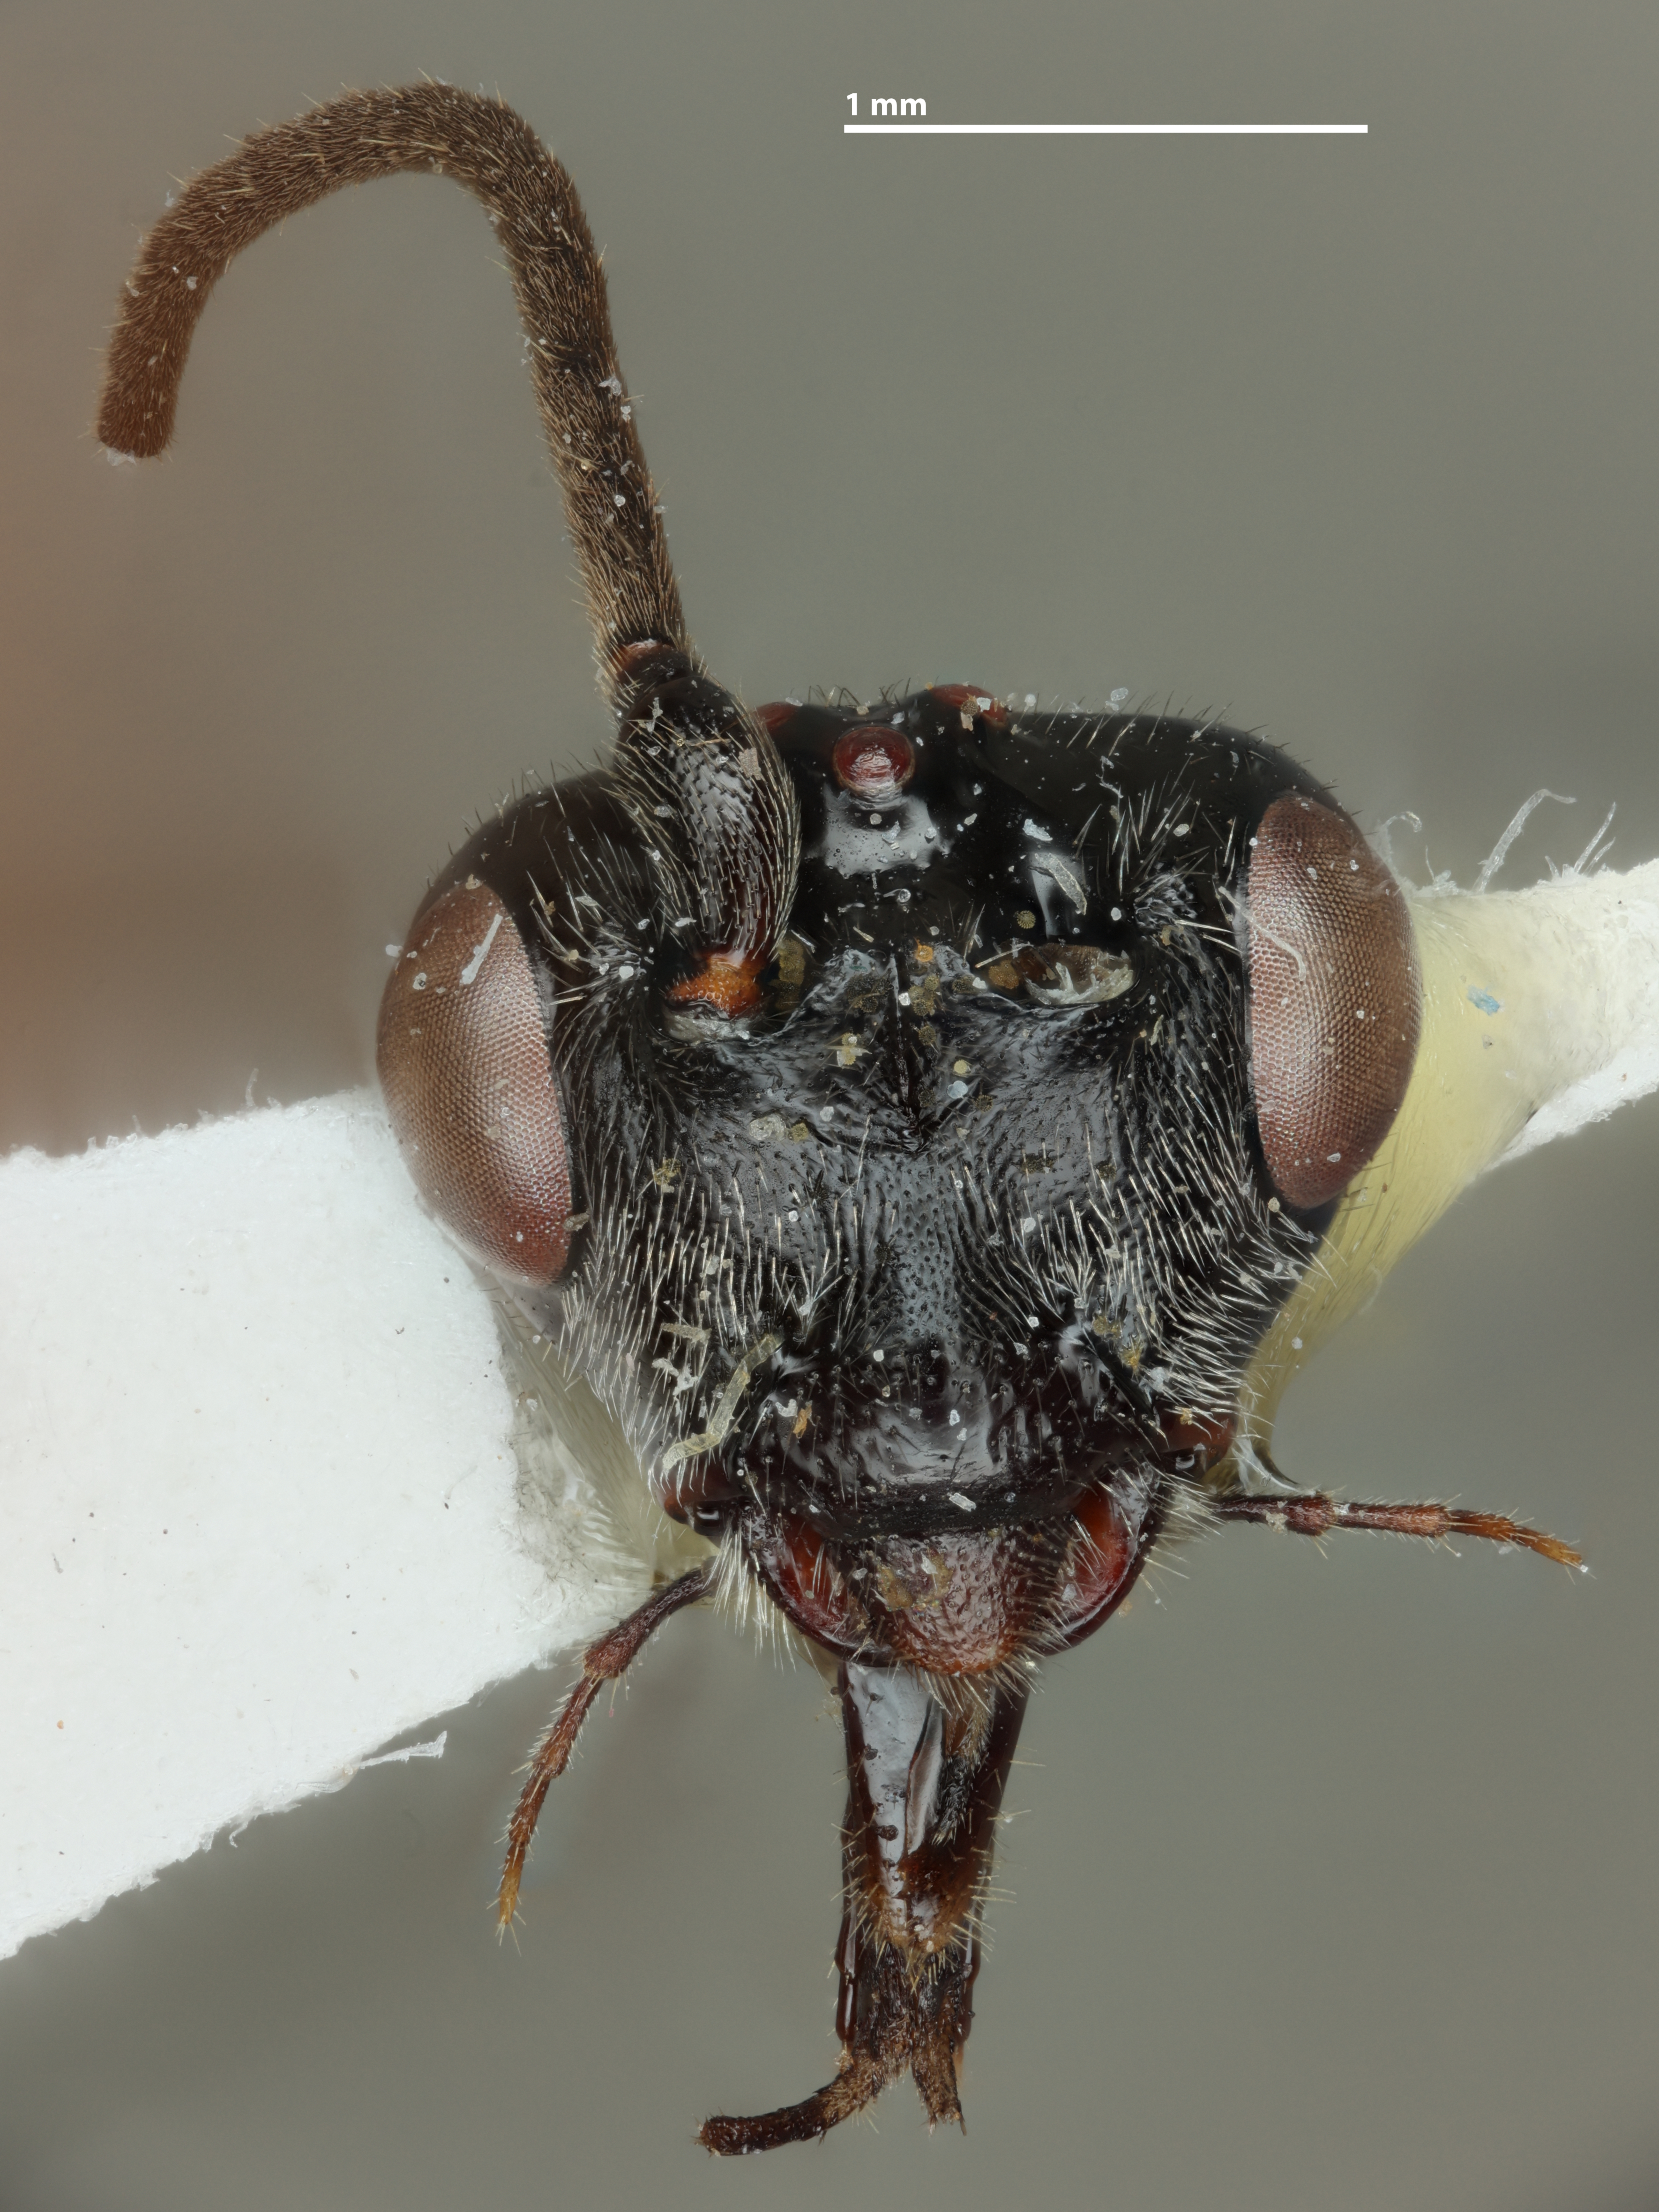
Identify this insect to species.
Agathirsia bifidilingua
